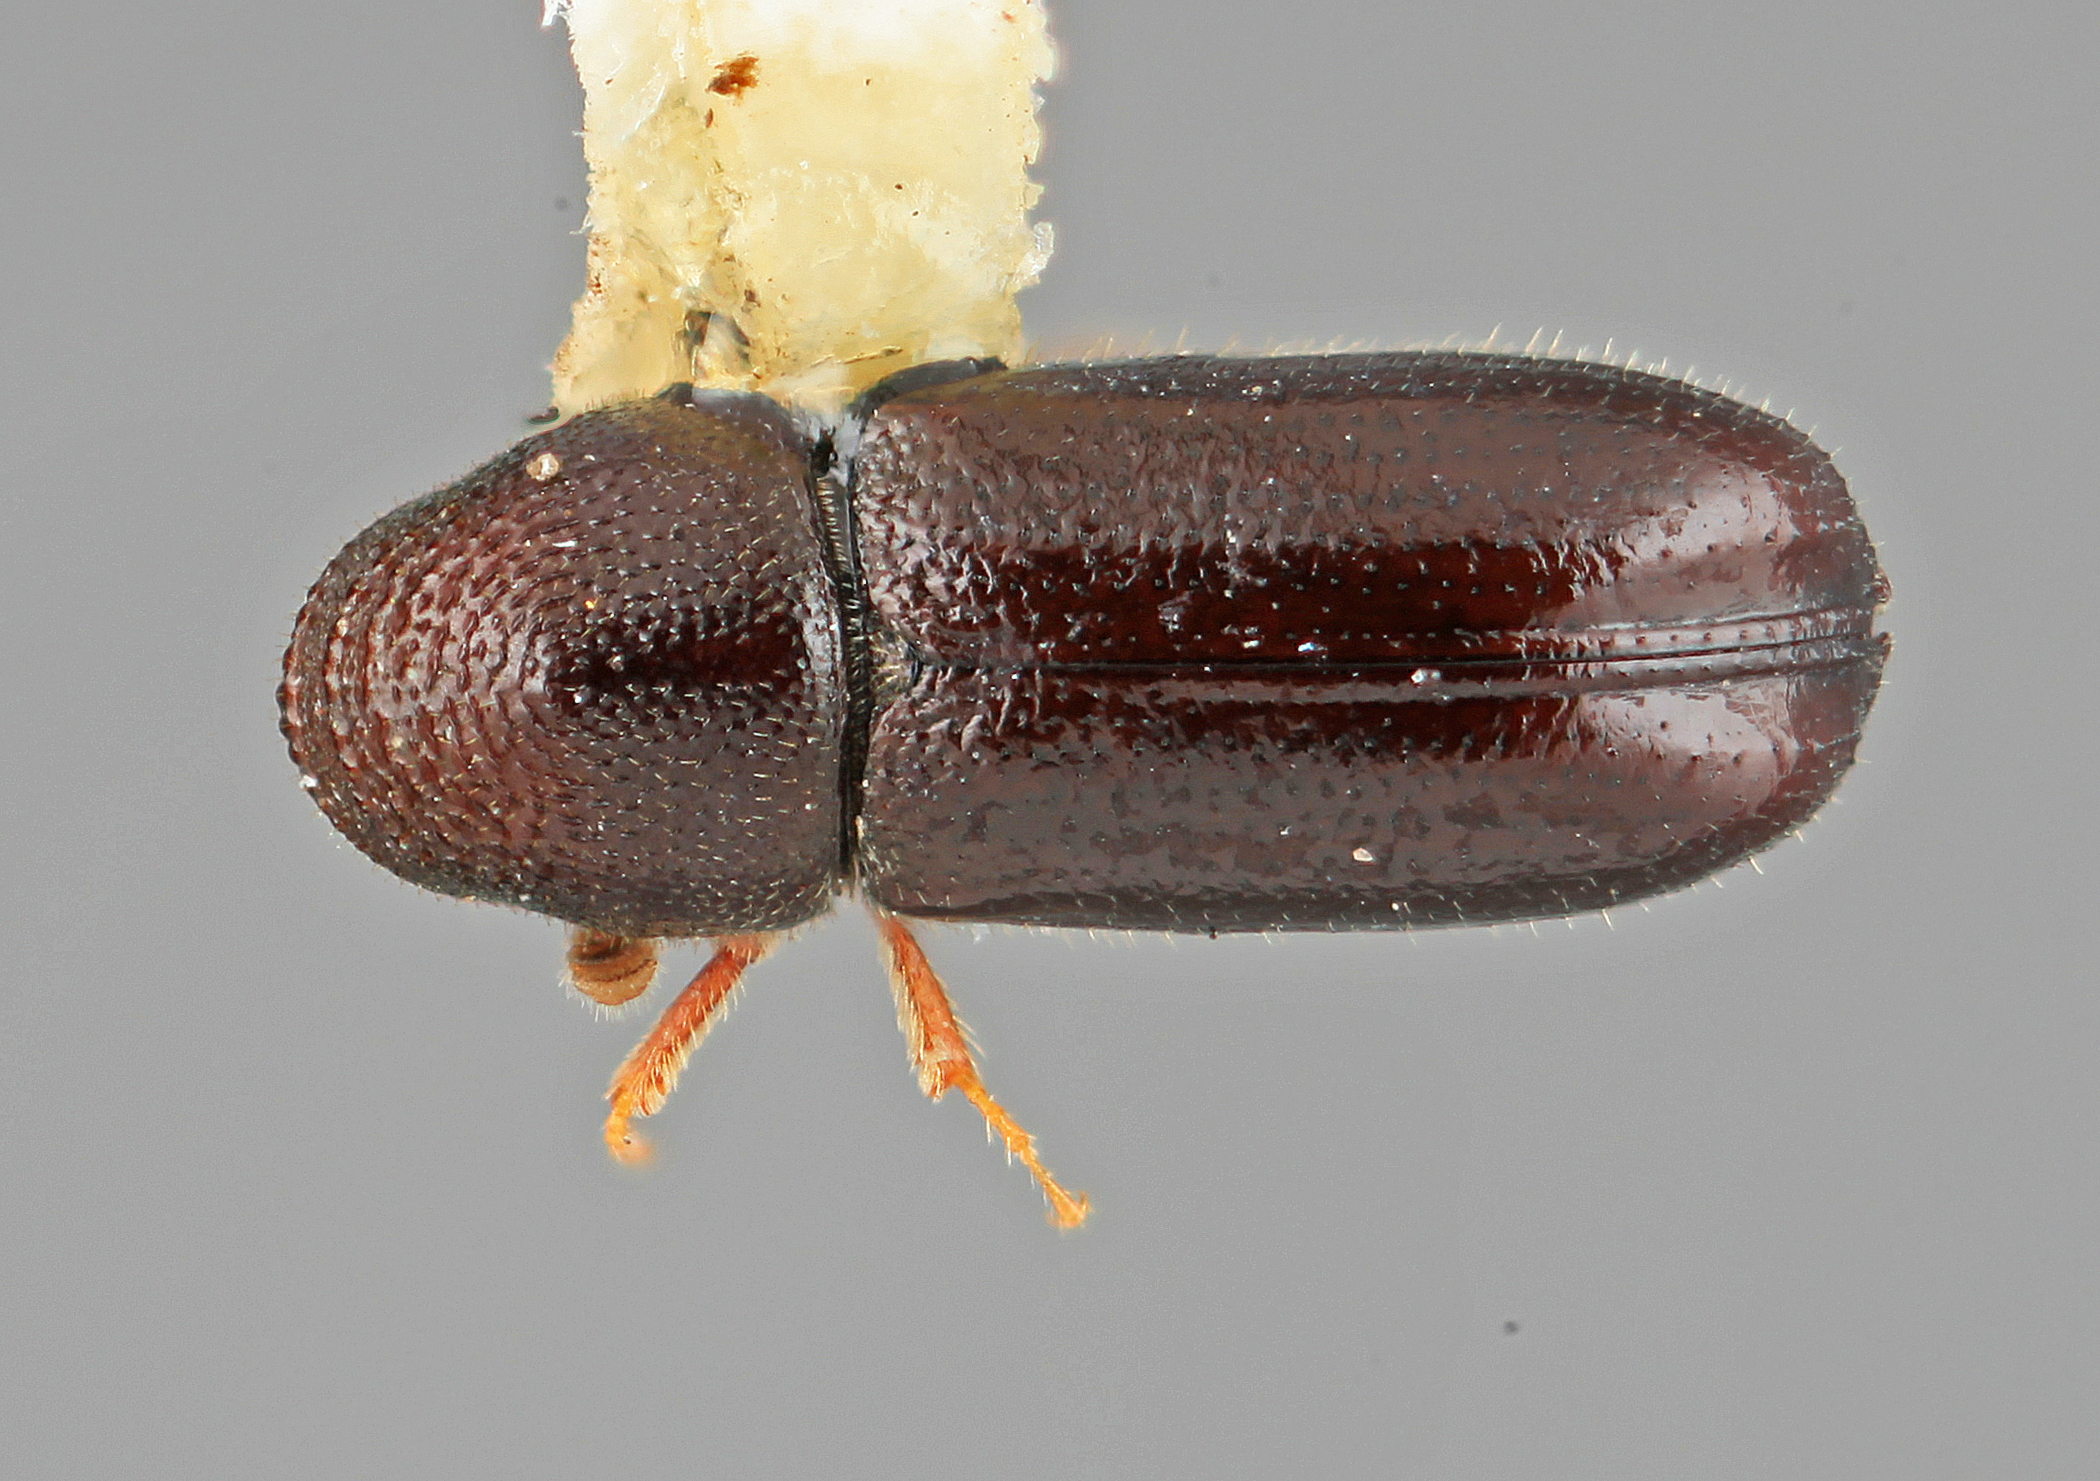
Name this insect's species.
Pityophthorus indigens
